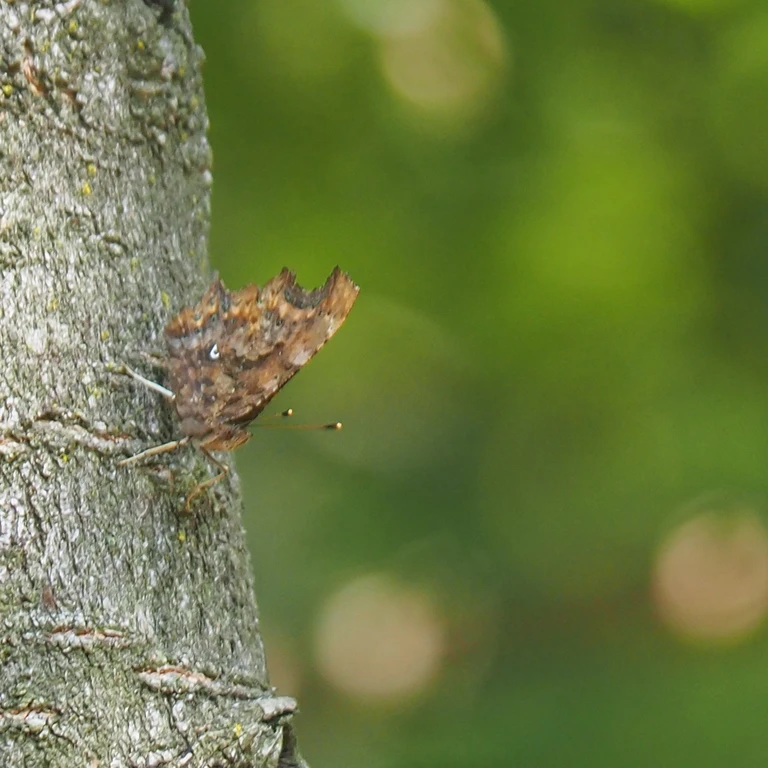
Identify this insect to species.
Polygonia c-album
